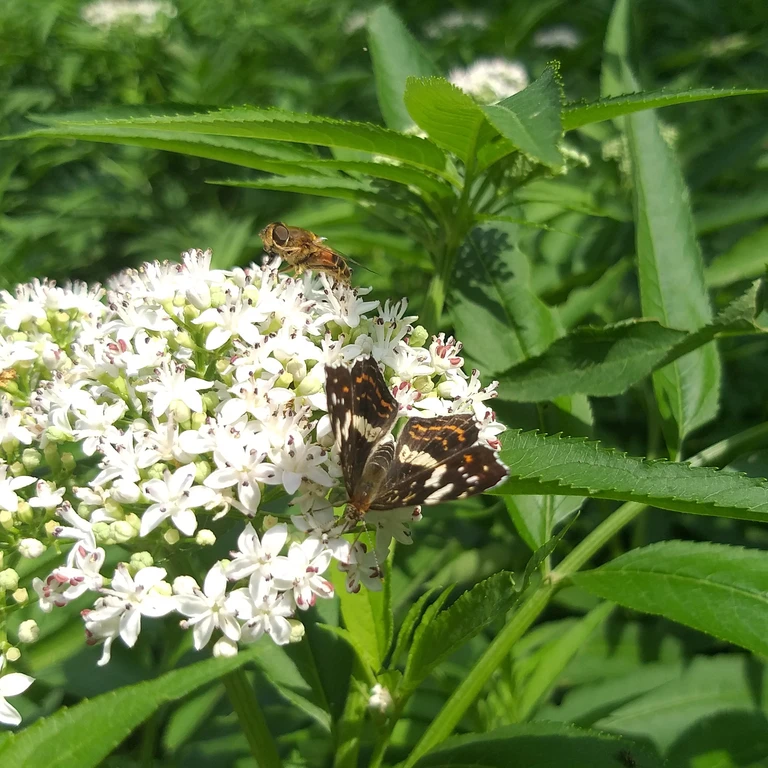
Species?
Araschnia levana
